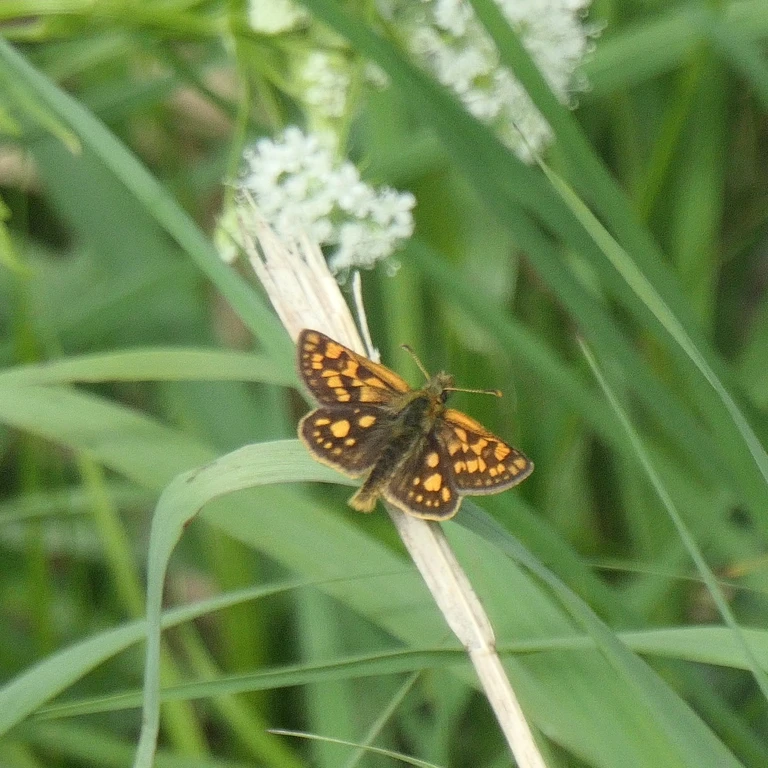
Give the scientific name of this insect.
Carterocephalus palaemon
